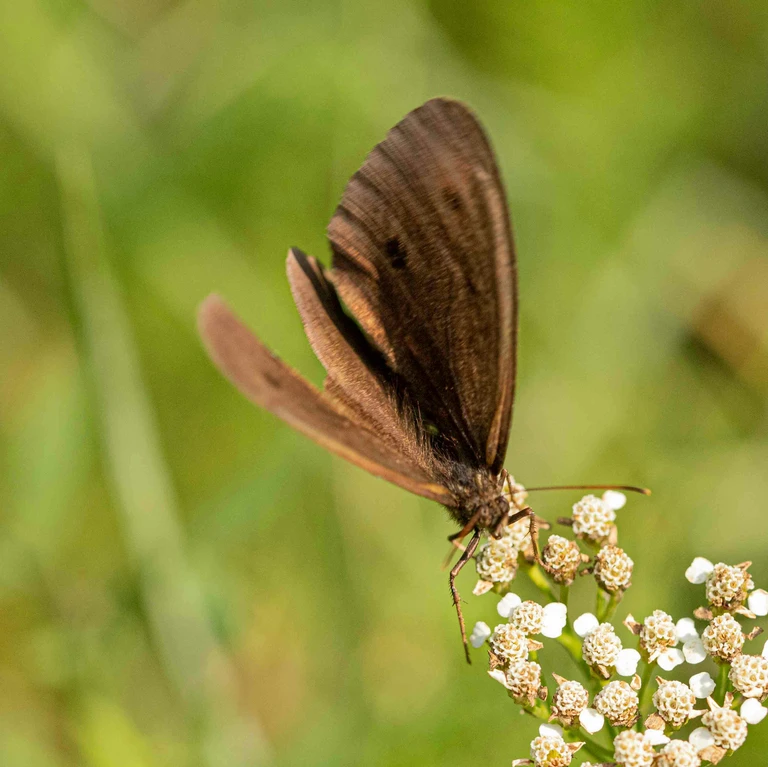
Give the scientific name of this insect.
Minois dryas
